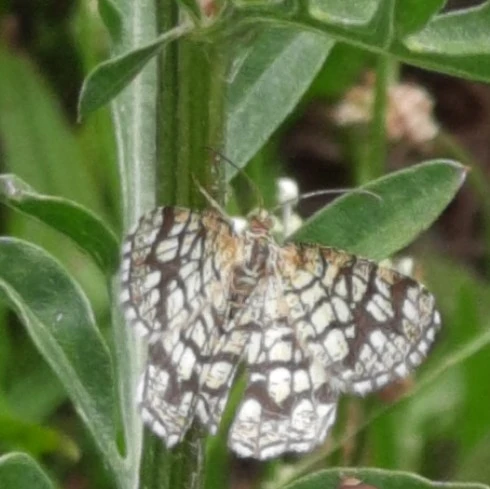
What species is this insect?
Chiasmia clathrata
